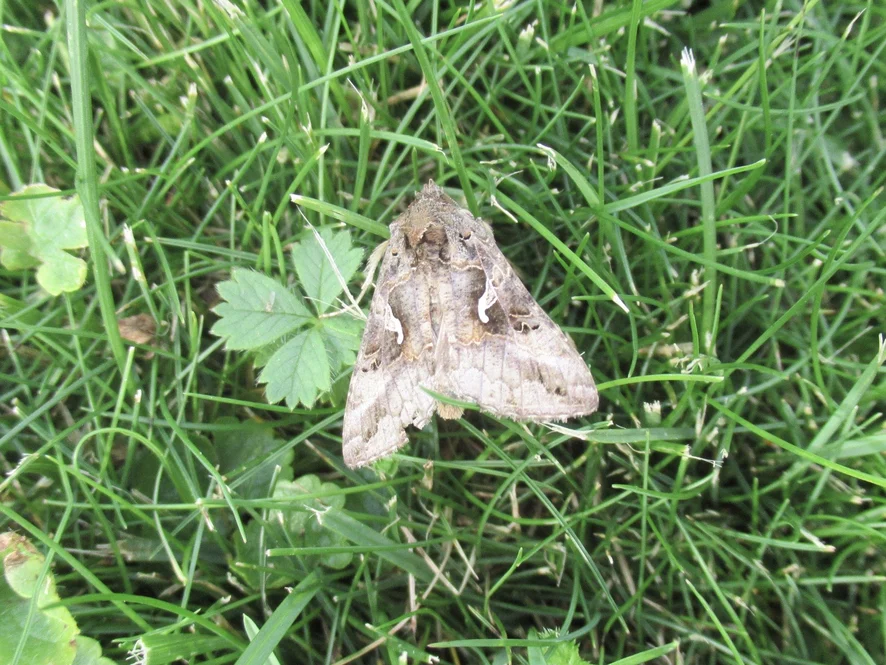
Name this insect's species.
Autographa gamma
